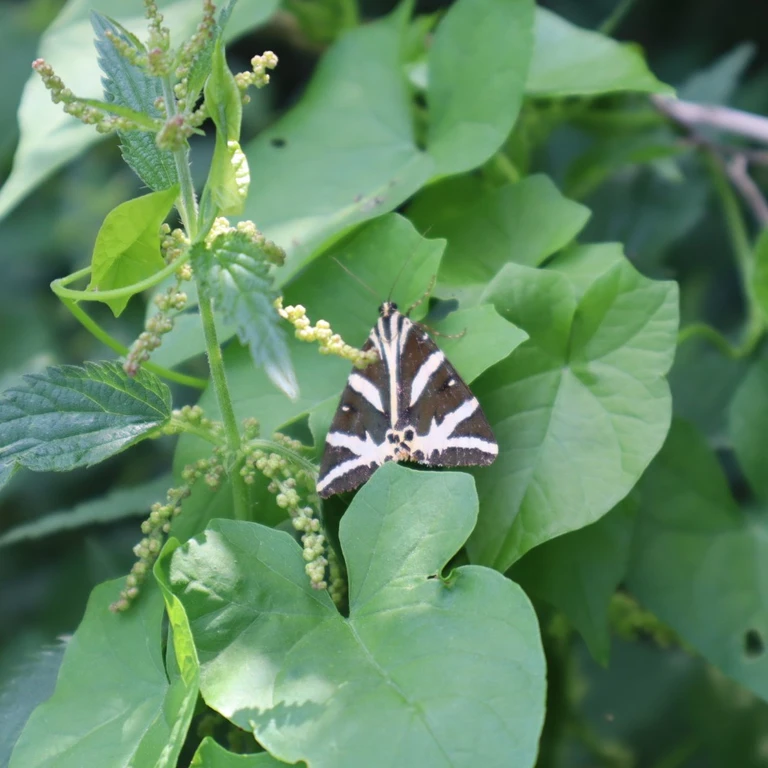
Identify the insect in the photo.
Euplagia quadripunctaria
